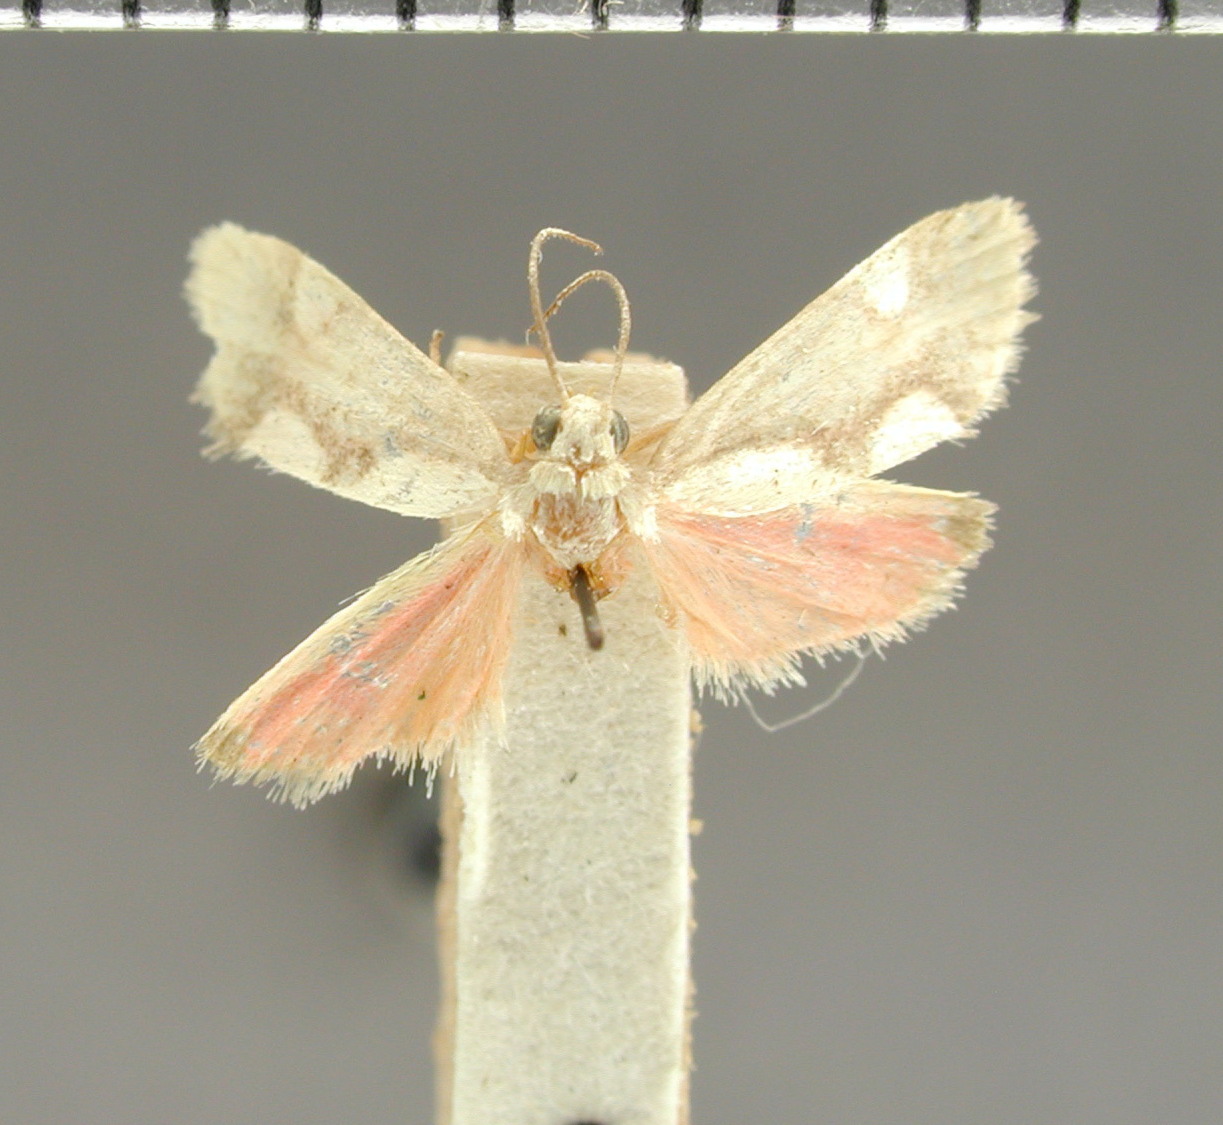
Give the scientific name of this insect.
Illice leuconotum
